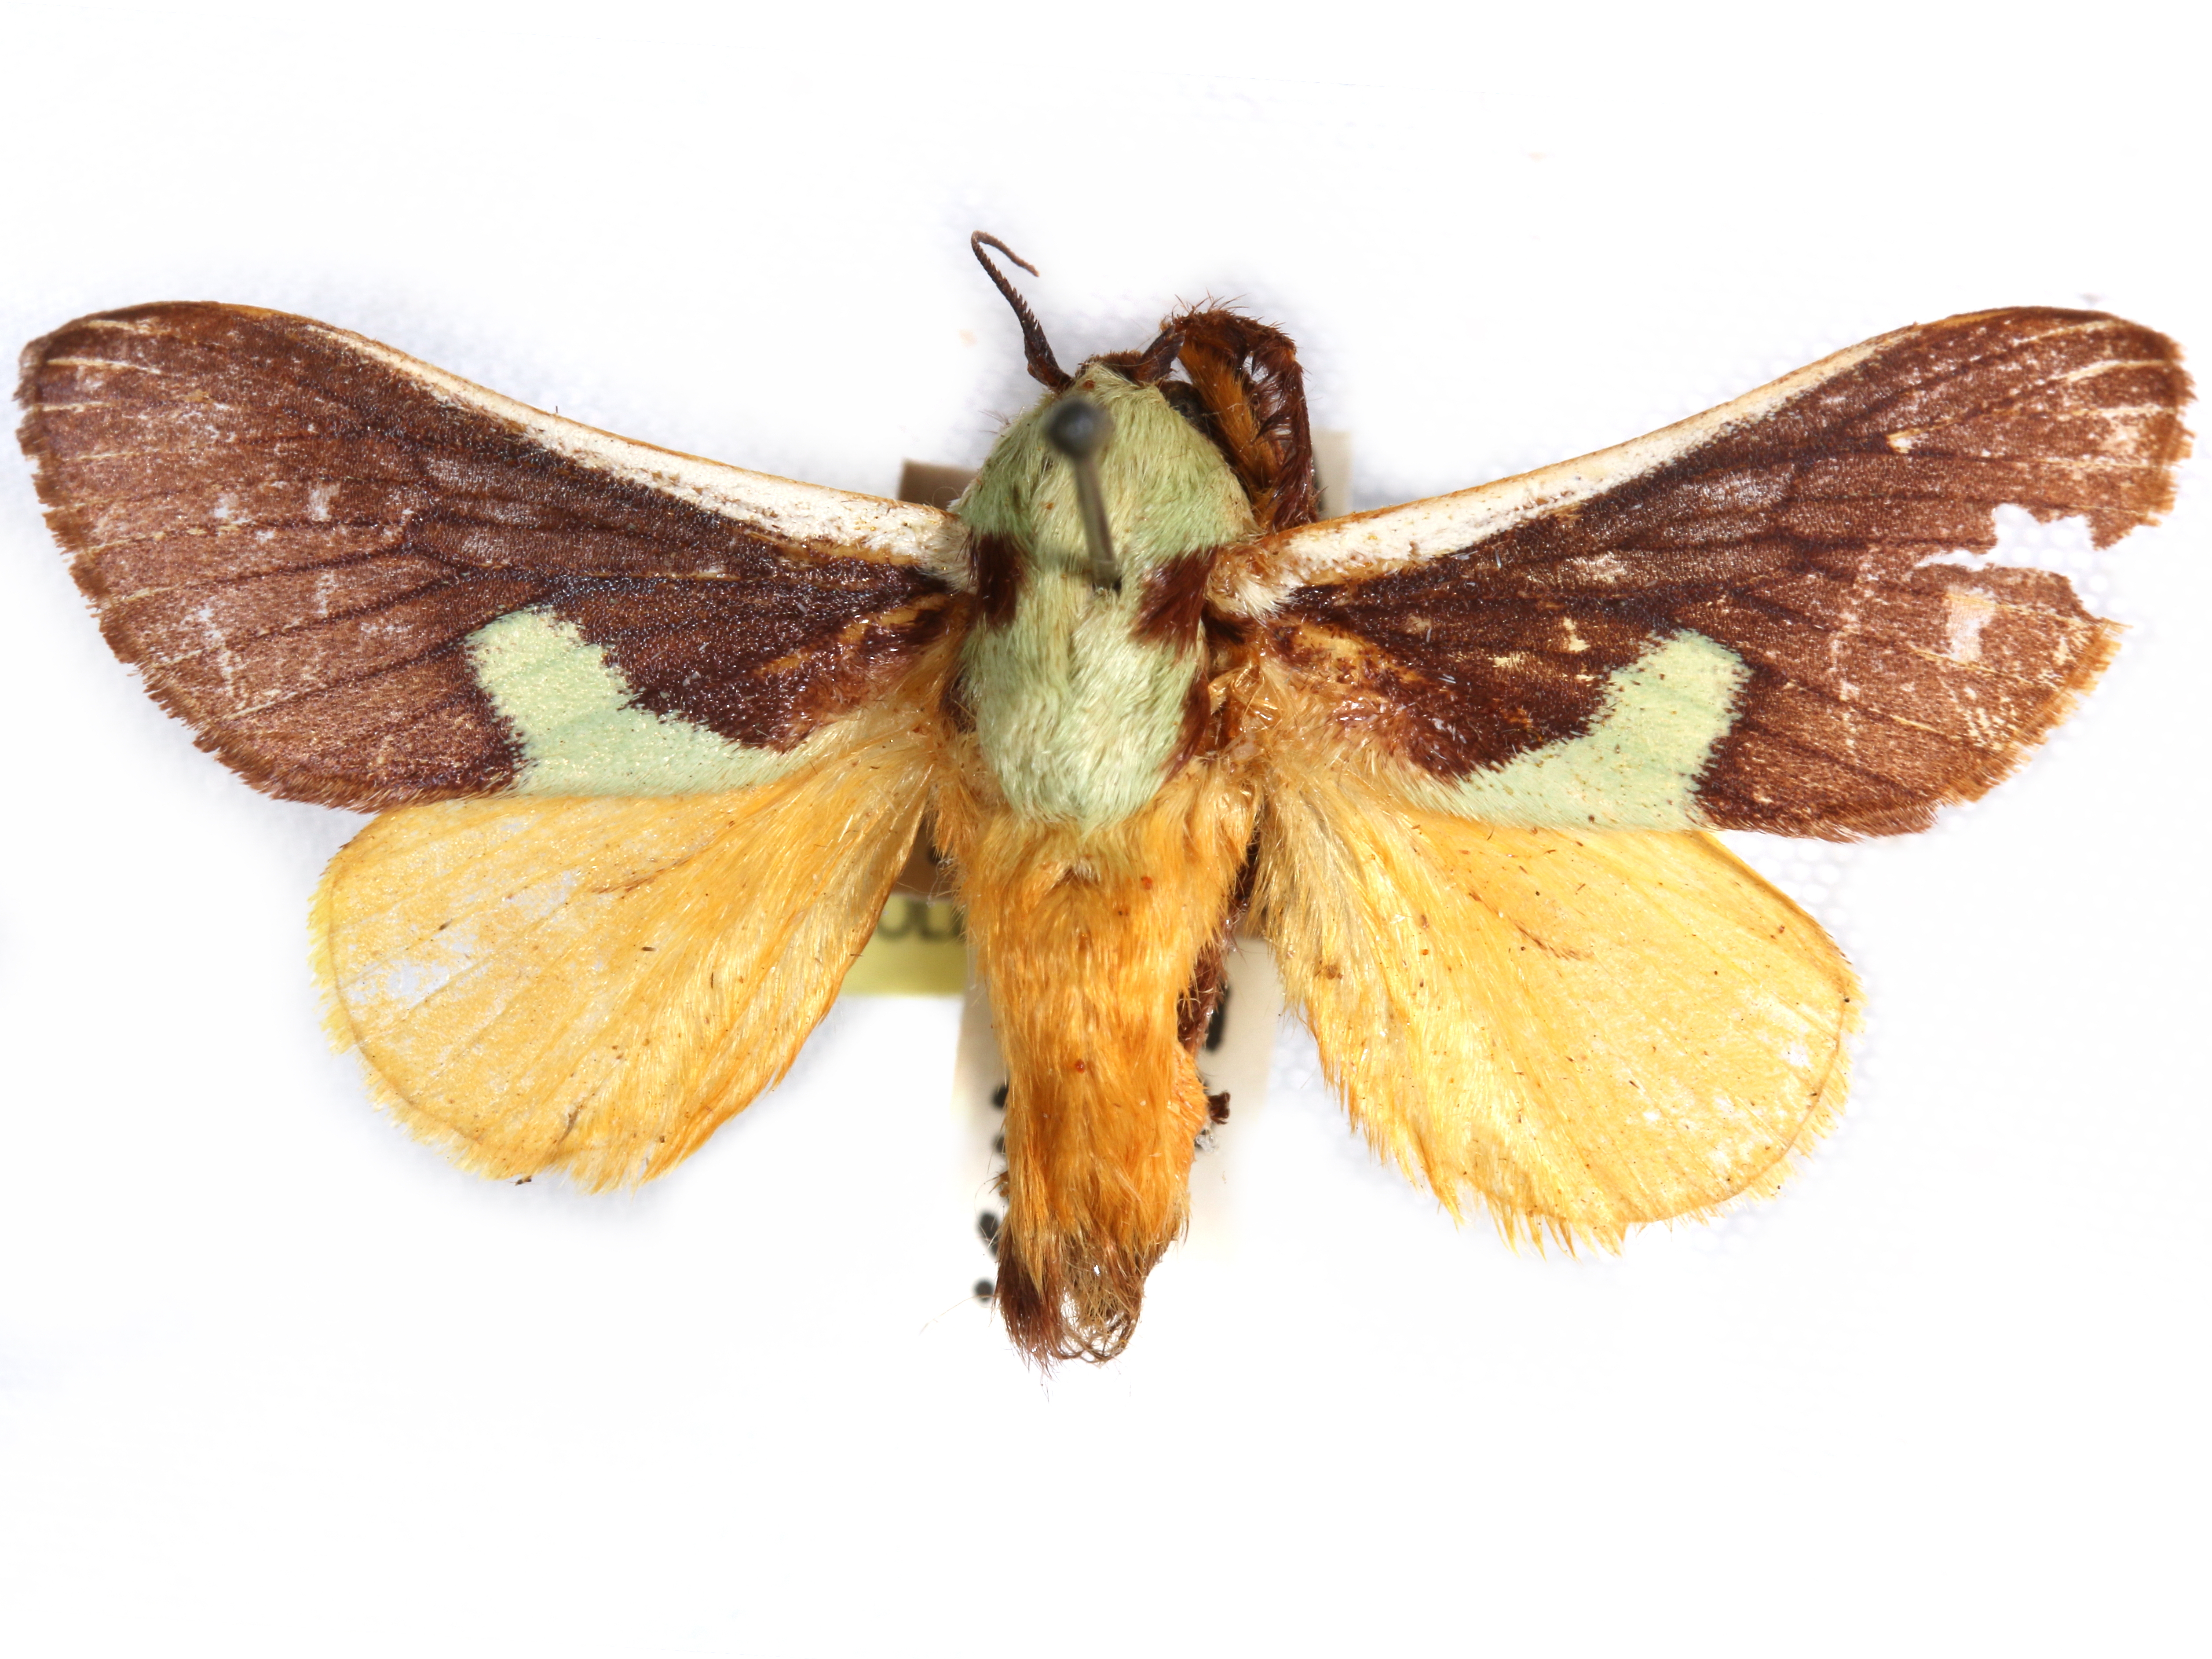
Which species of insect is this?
Stroter dukei
